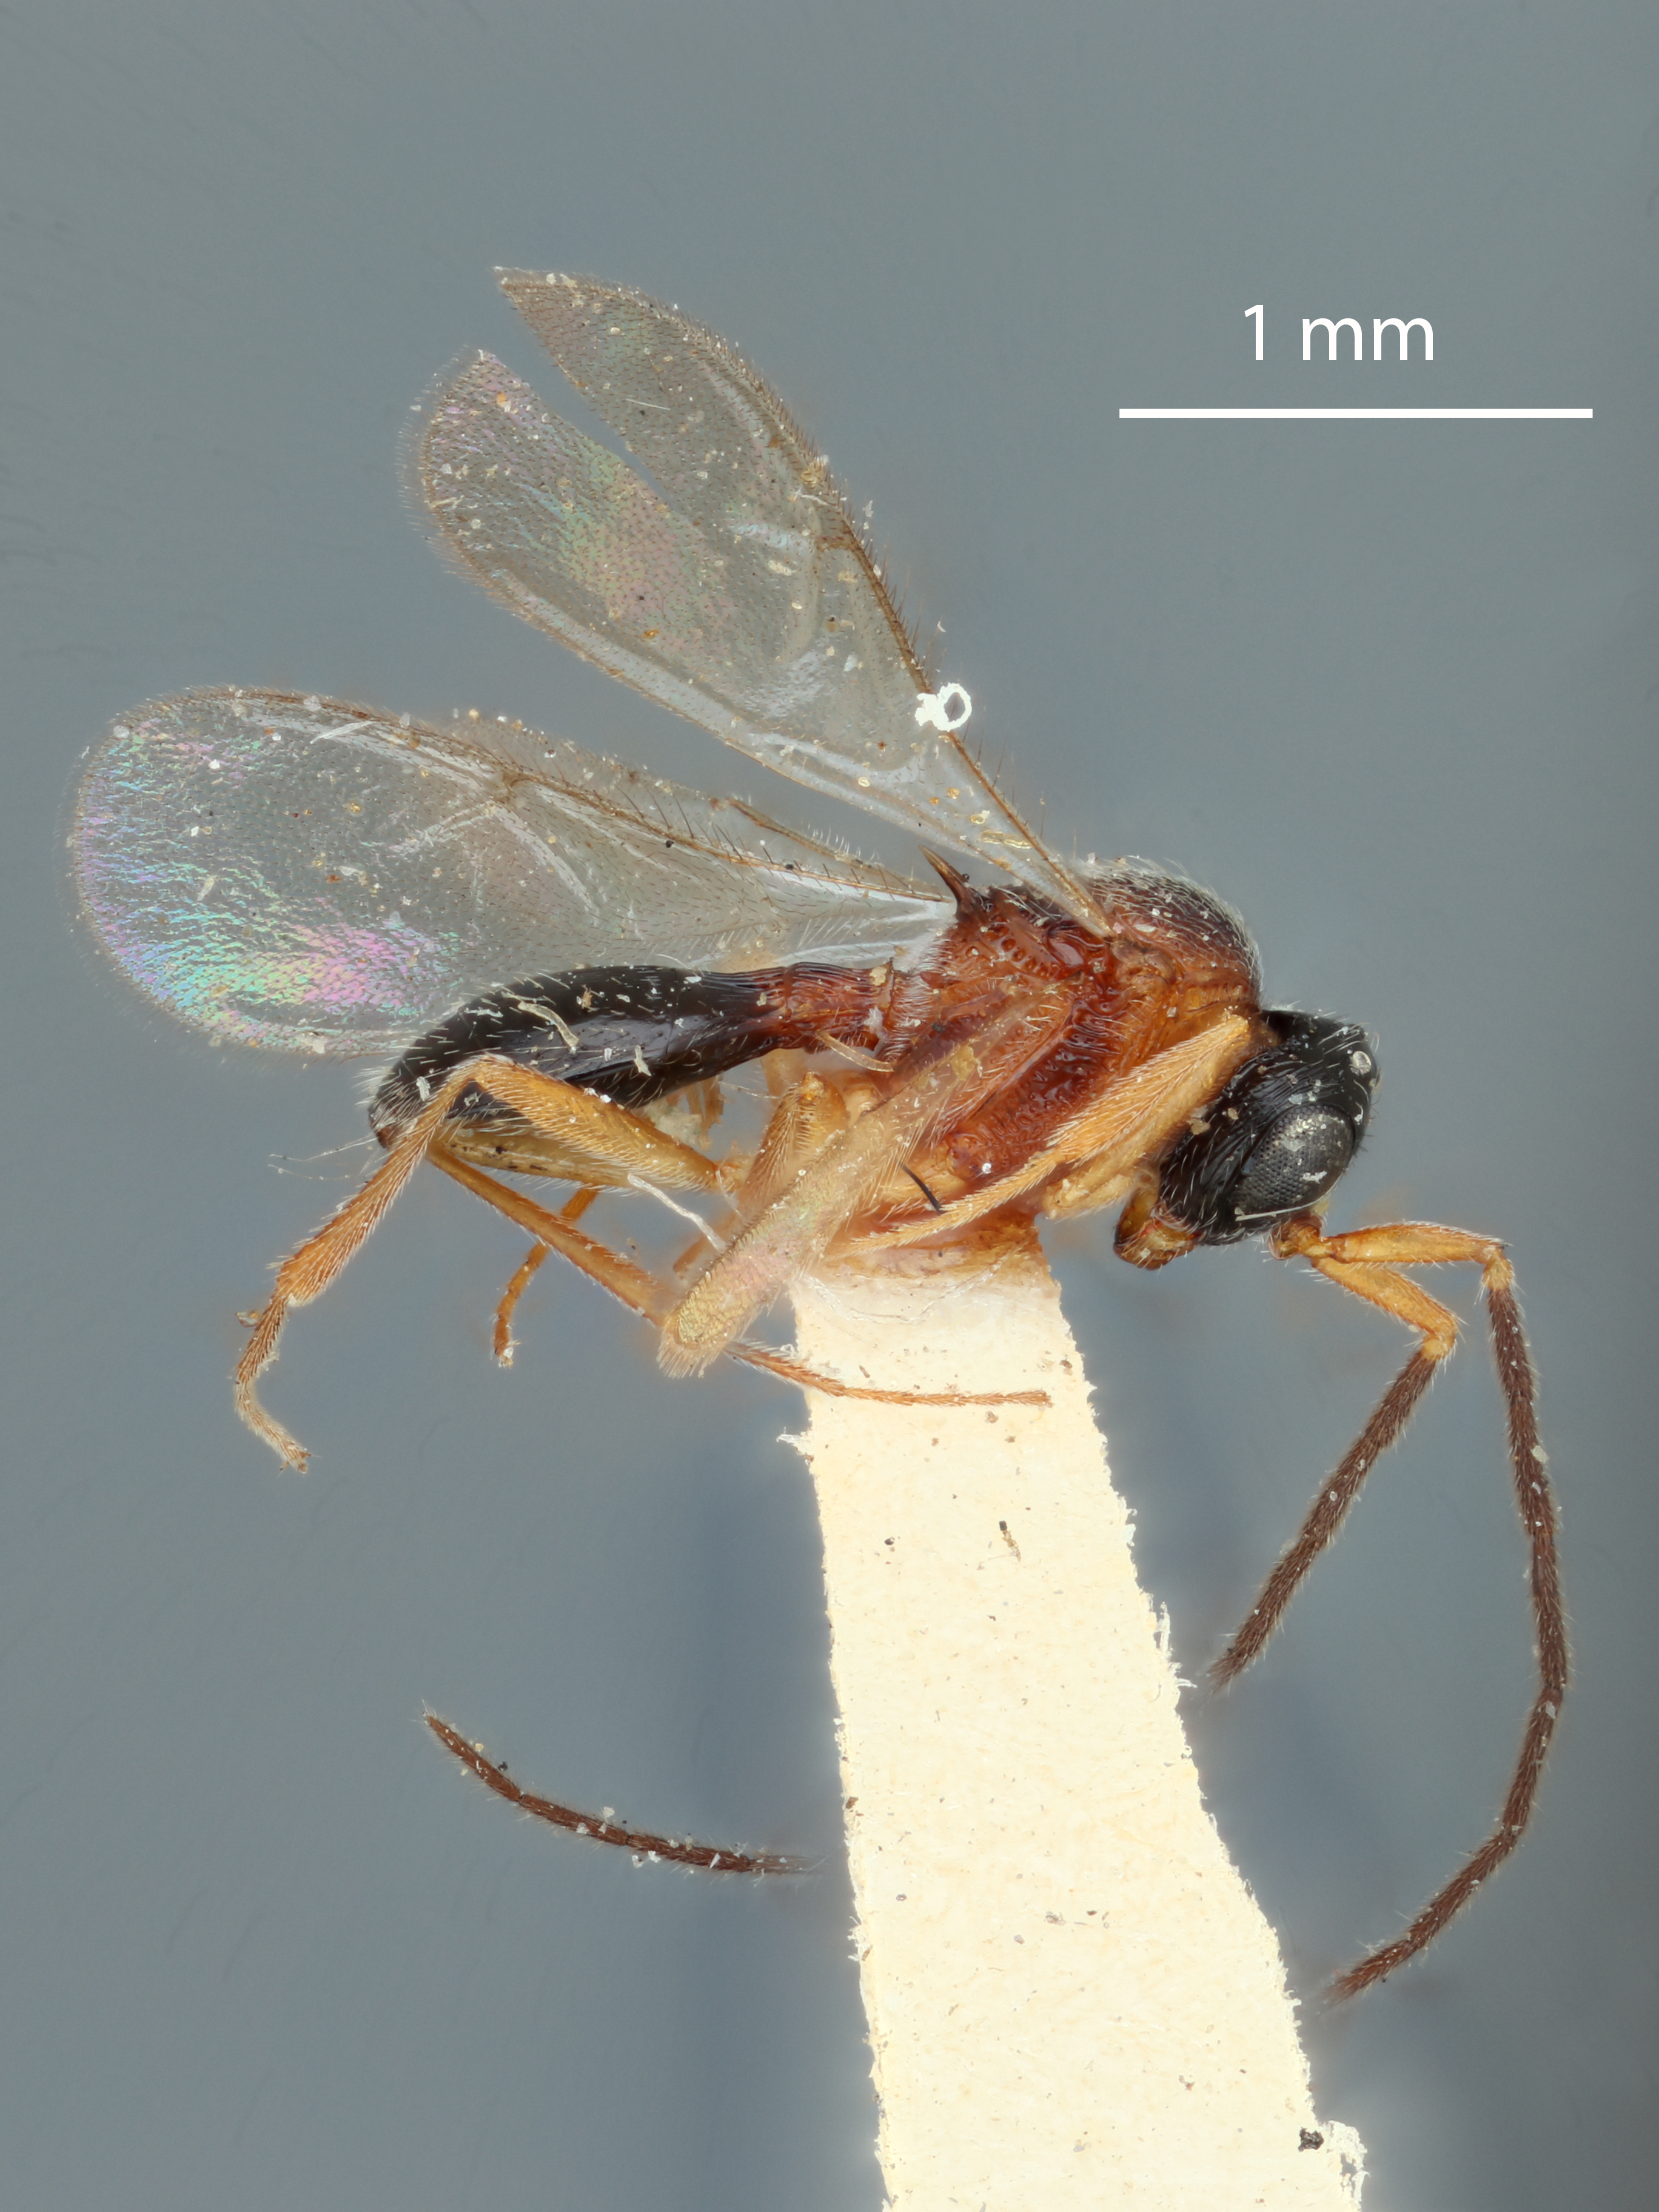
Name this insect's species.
Trimorus varius
